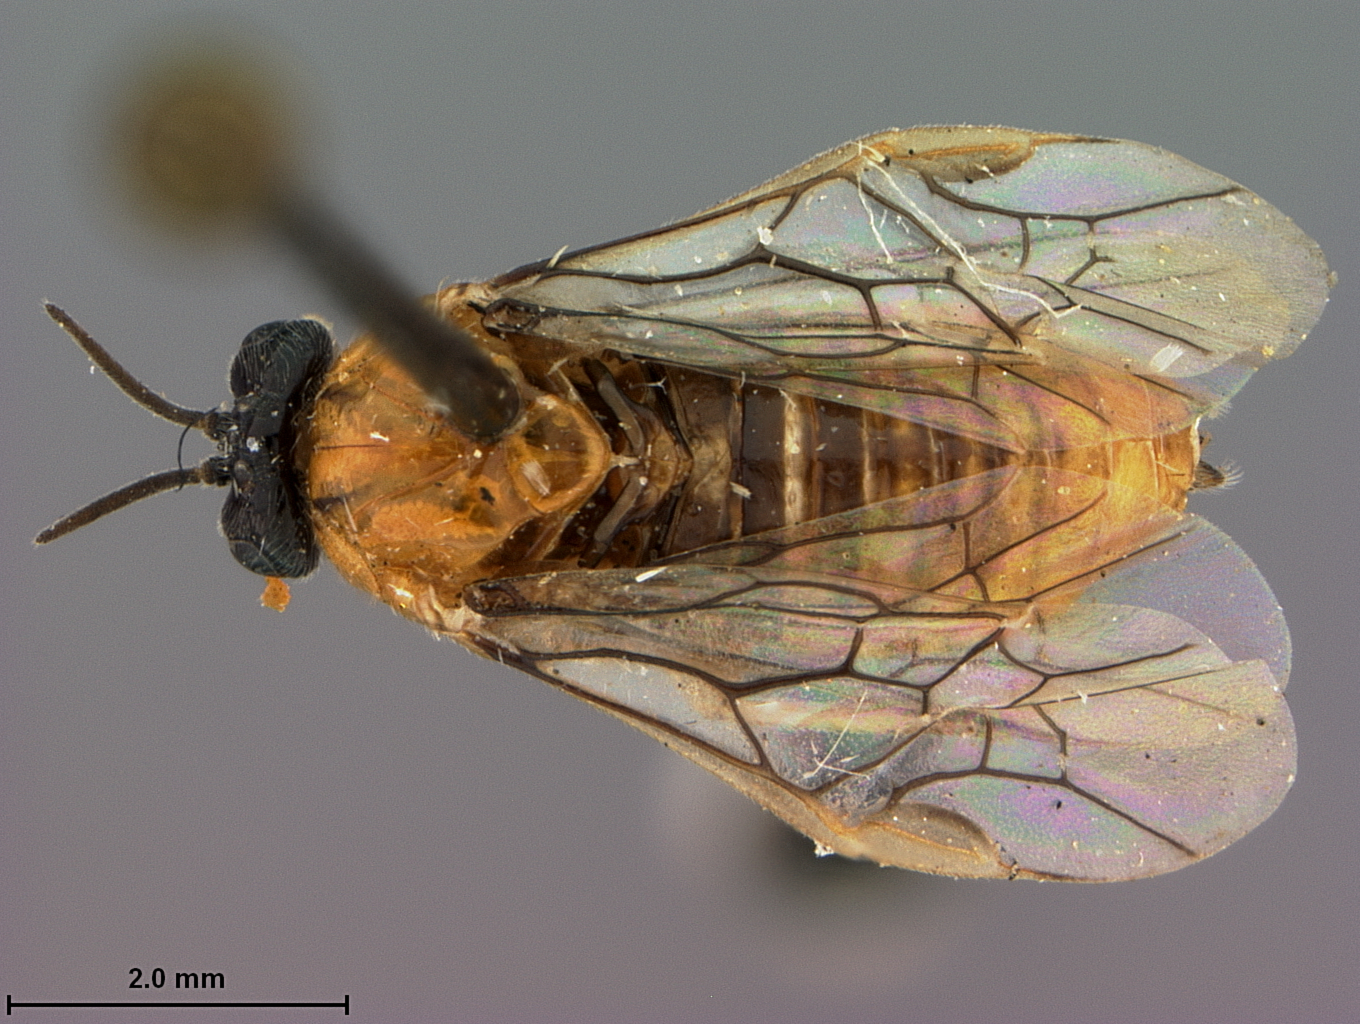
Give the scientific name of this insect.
Sphacophilus albicosta
